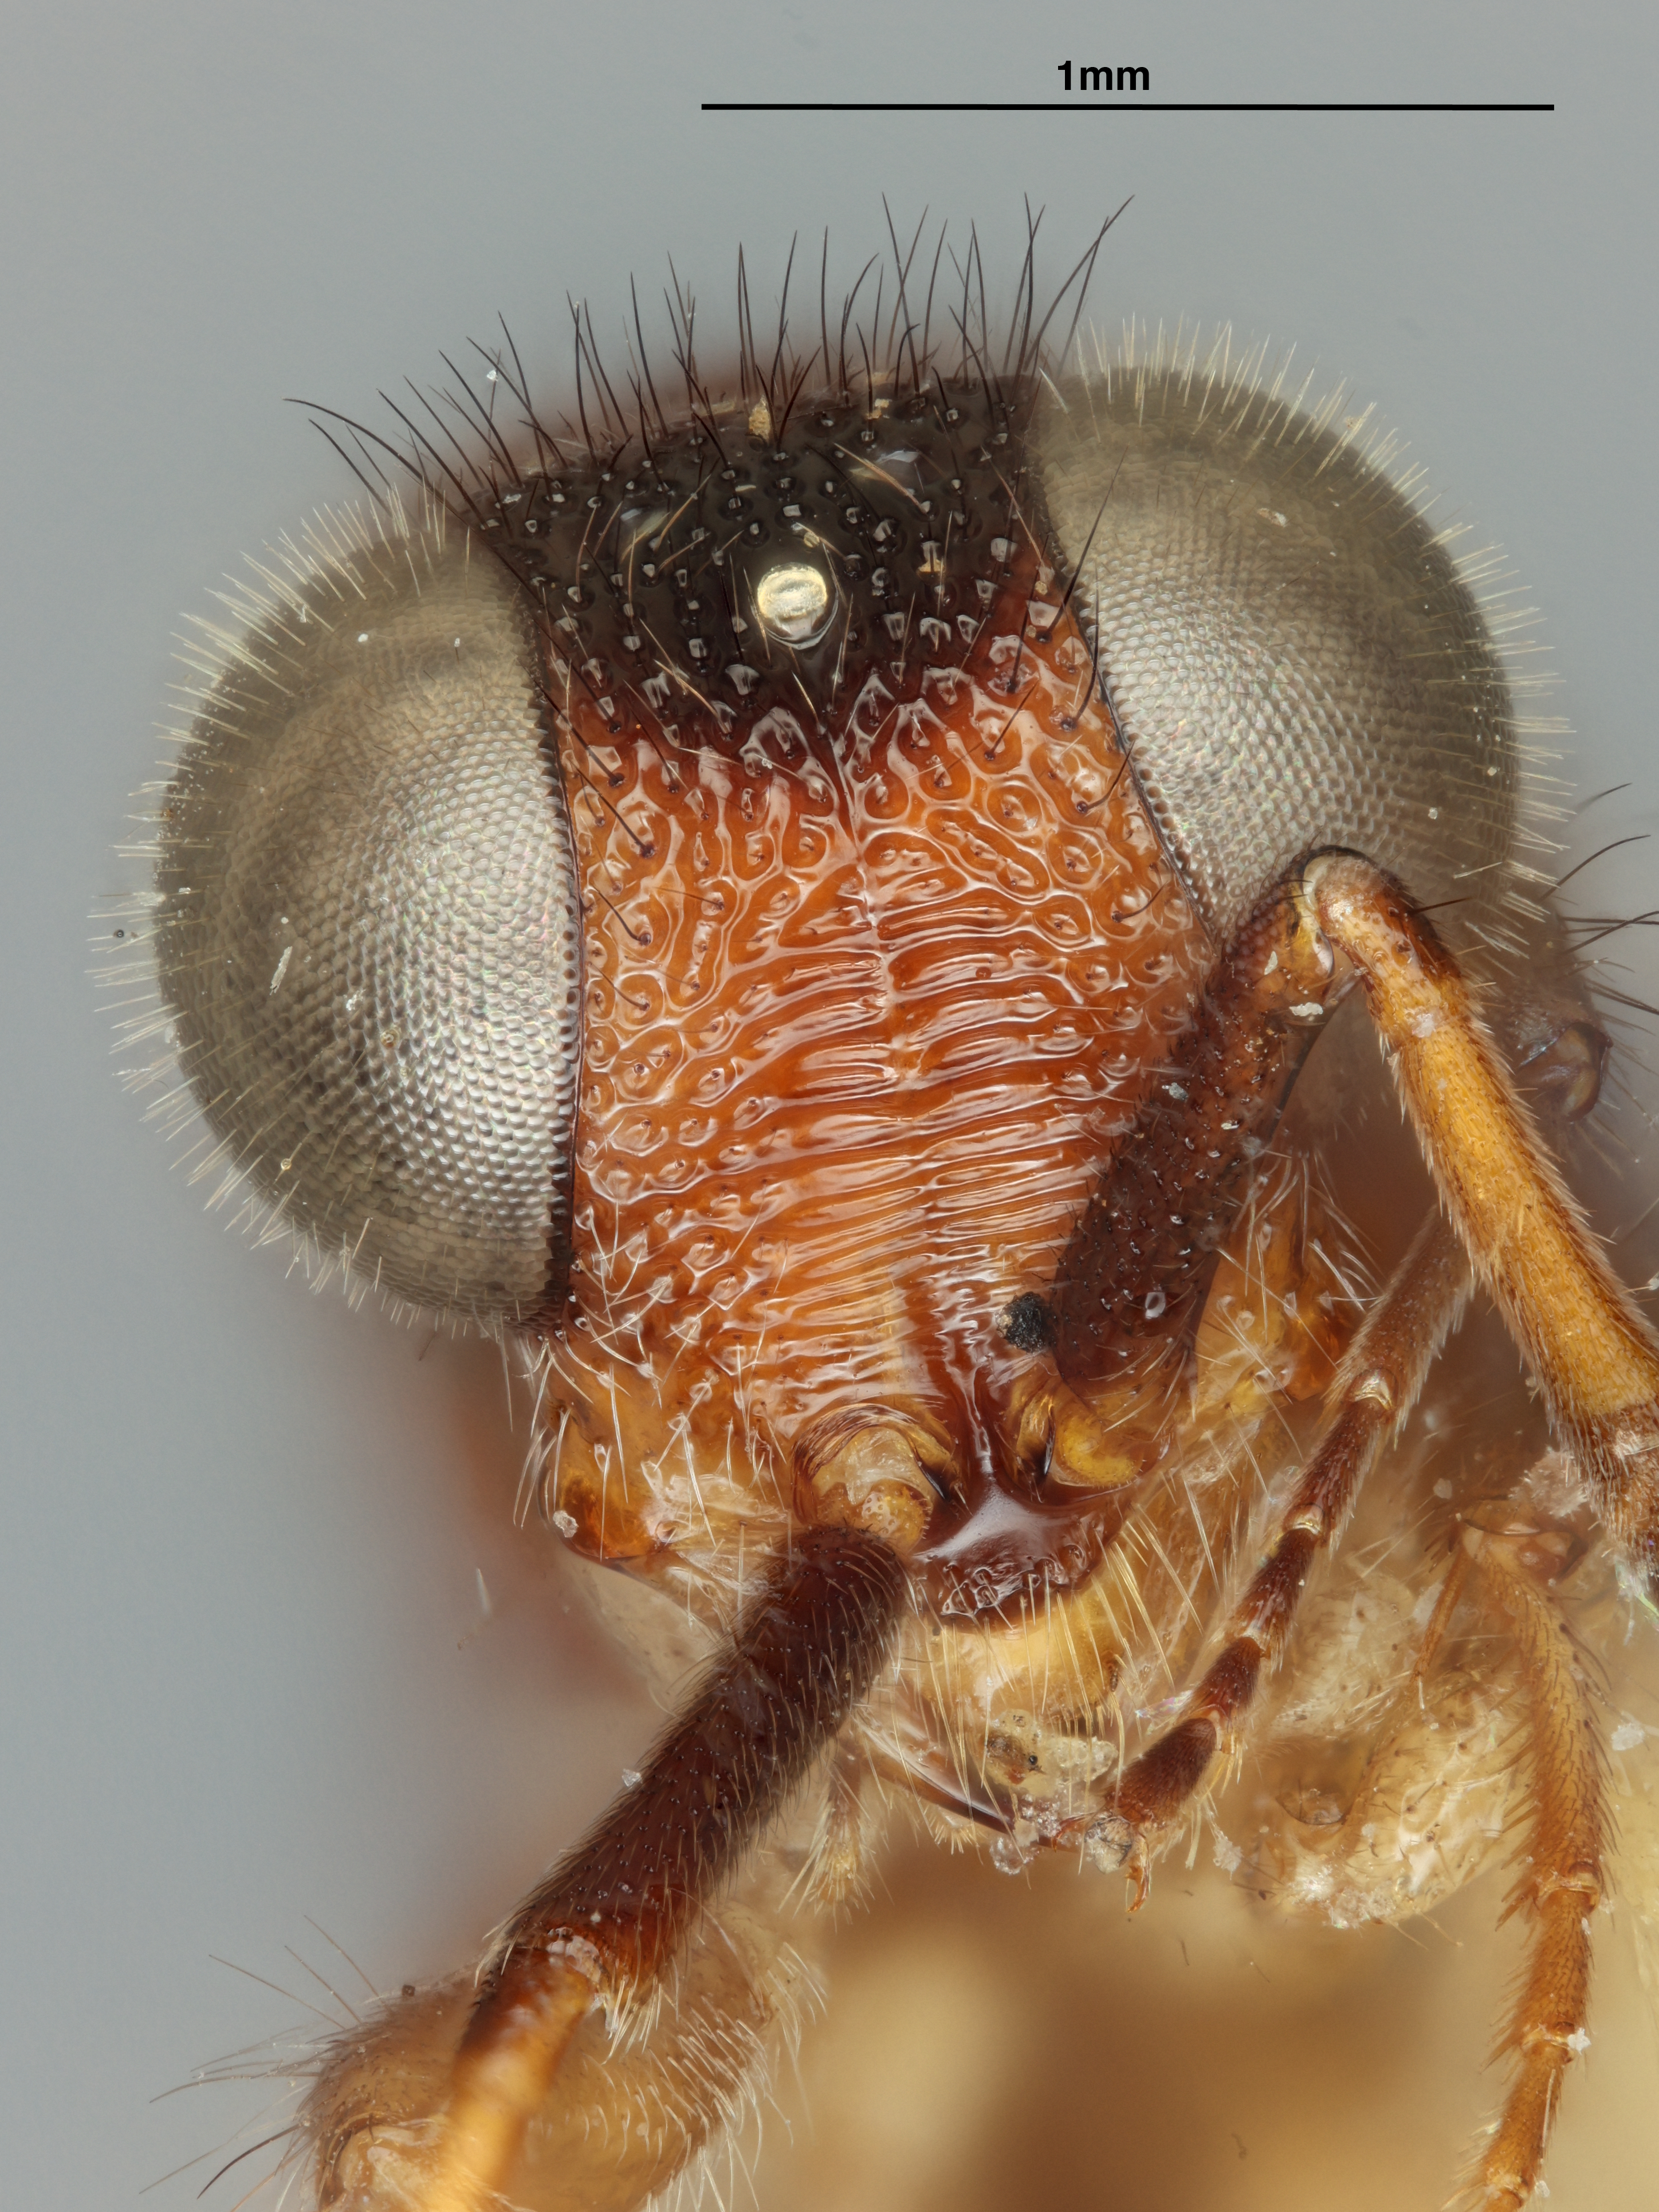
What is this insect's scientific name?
Serendibula kasyapai
